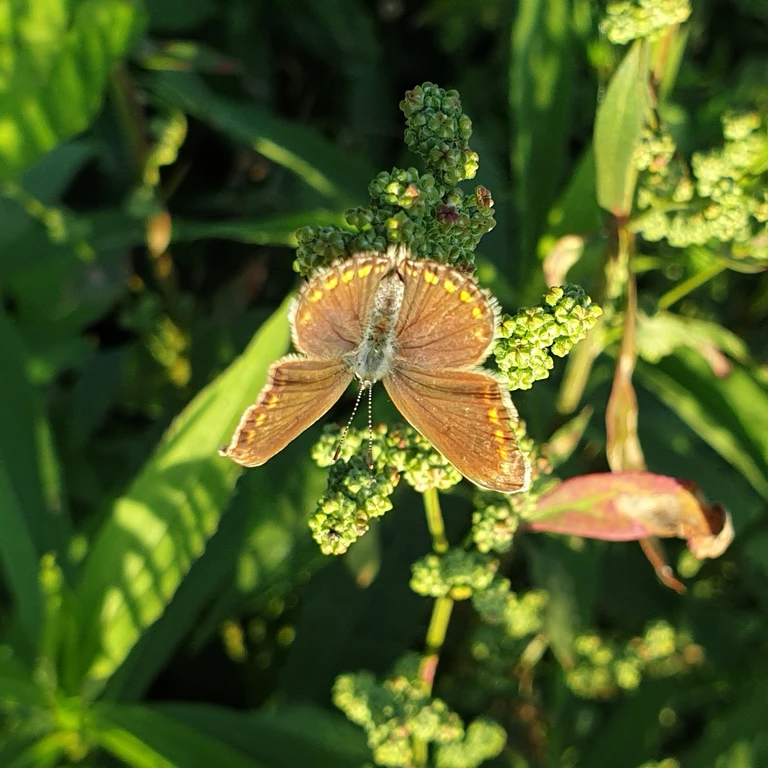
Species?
Polyommatus icarus
